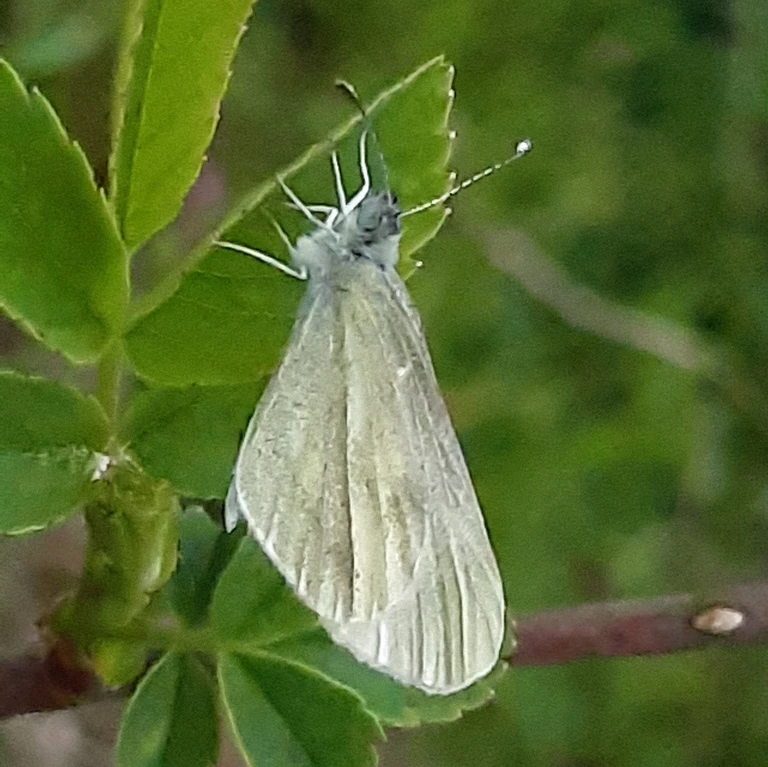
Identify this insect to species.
Leptidea sinapis/juvernica
